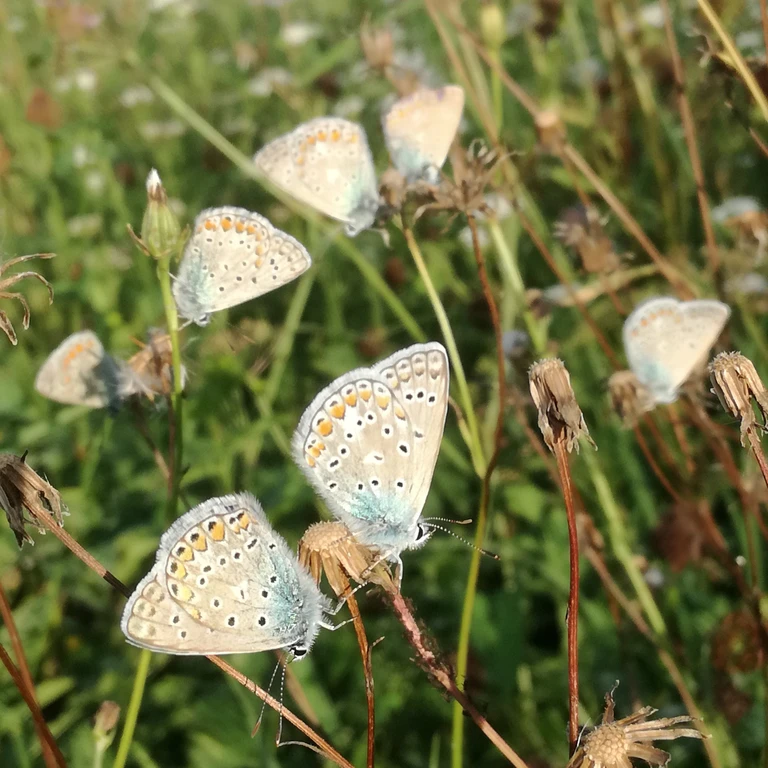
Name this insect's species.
Polyommatus icarus
